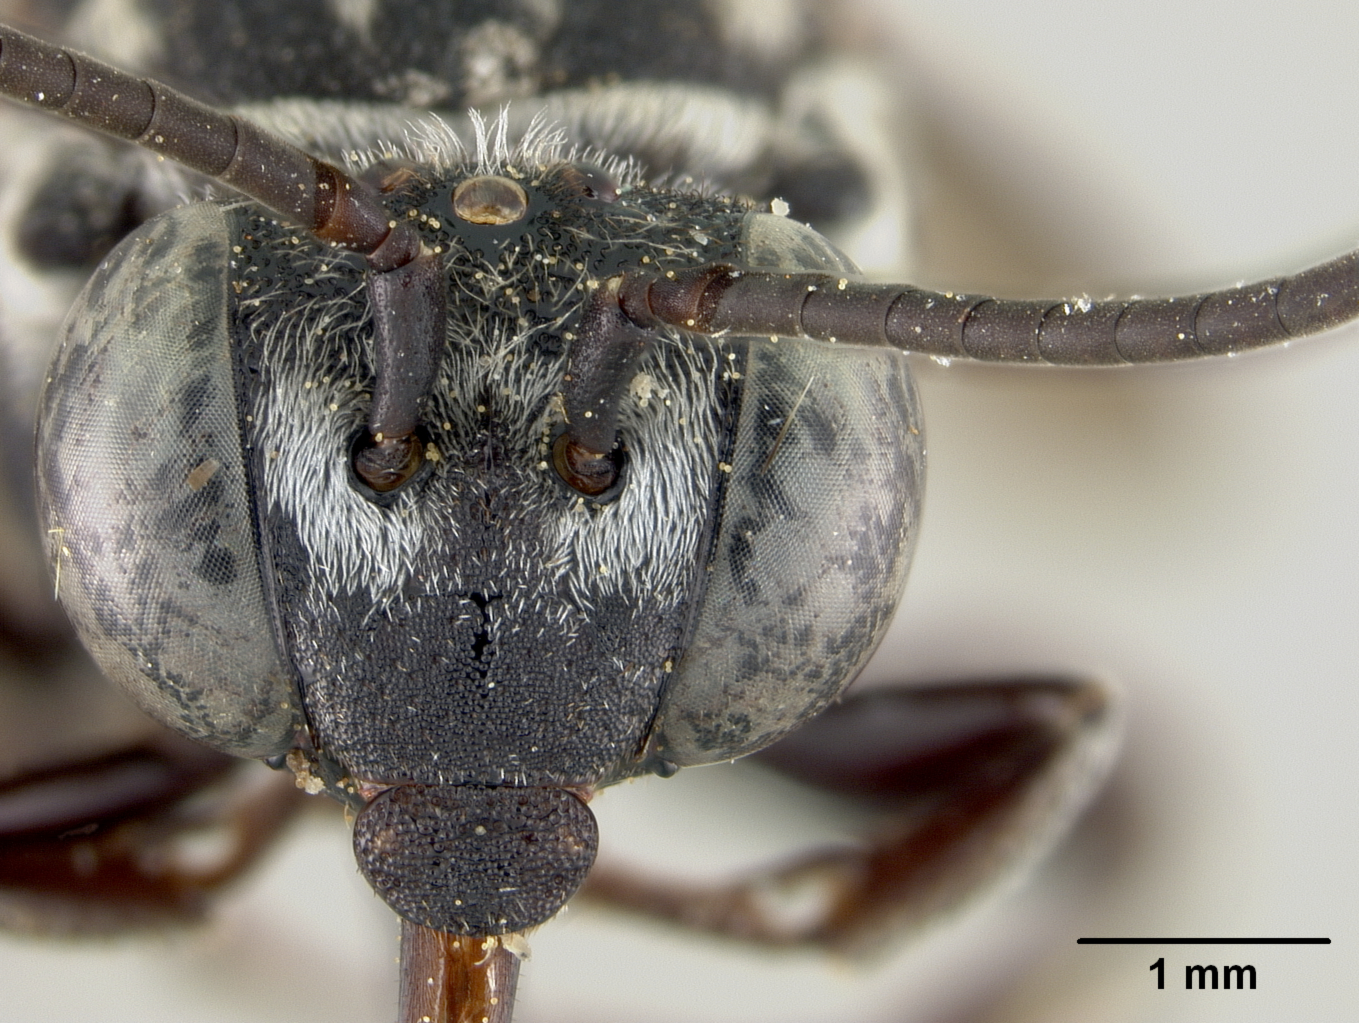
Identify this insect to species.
Triepeolus micropygius
